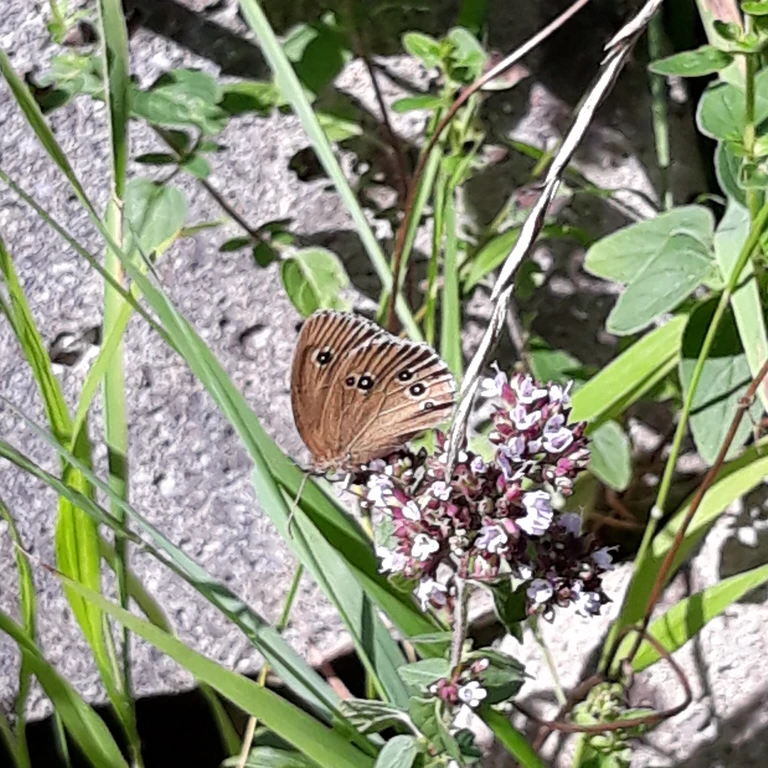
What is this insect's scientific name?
Aphantopus hyperantus
